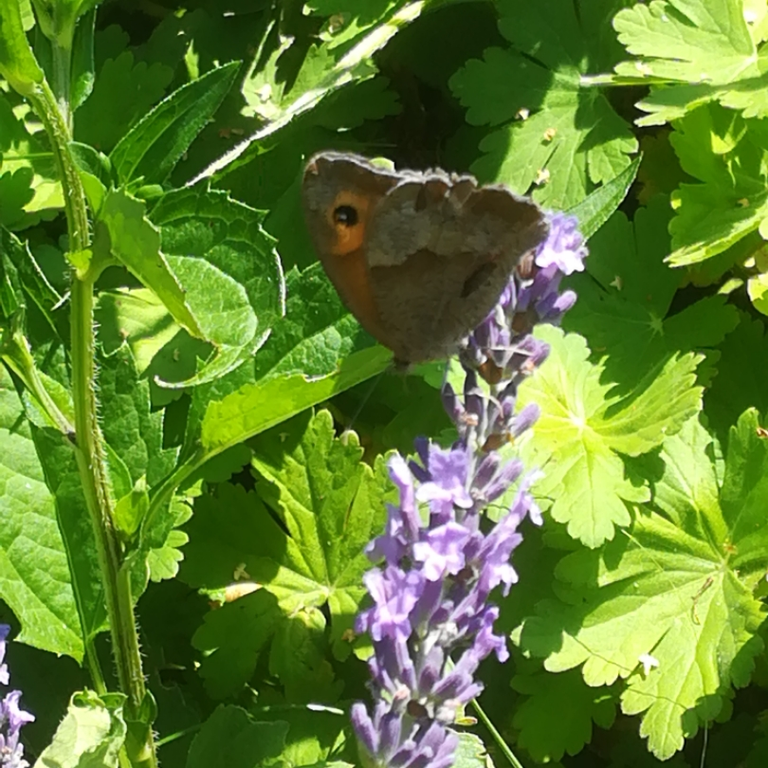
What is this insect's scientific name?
Maniola jurtina
